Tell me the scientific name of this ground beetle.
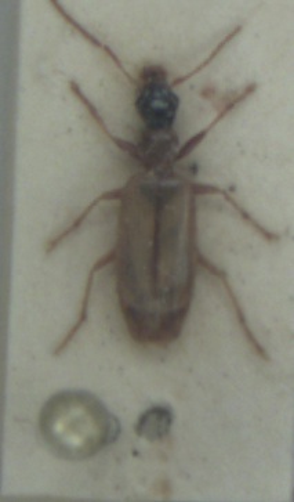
Demetrias atricapillus
